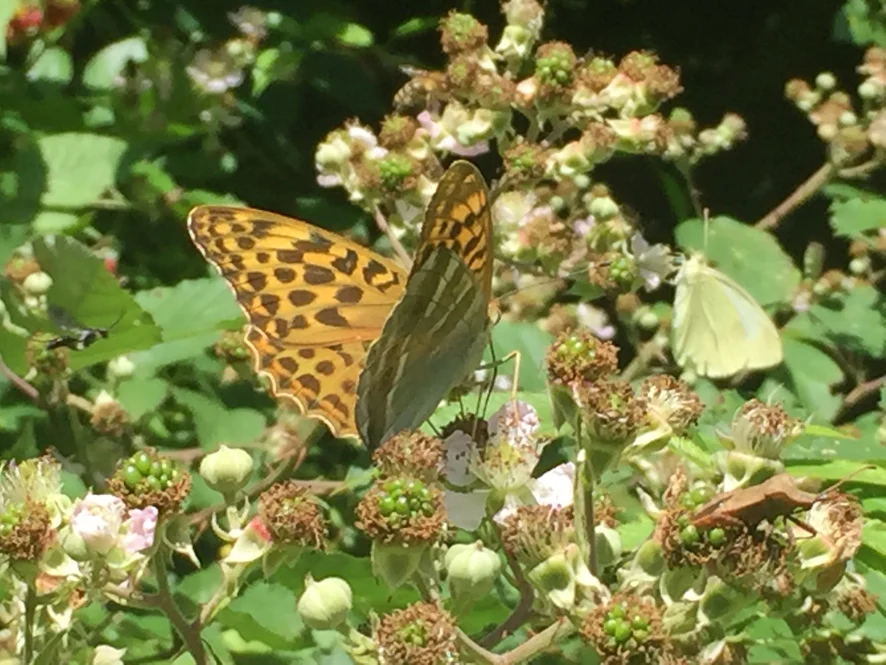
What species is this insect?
Argynnis paphia
